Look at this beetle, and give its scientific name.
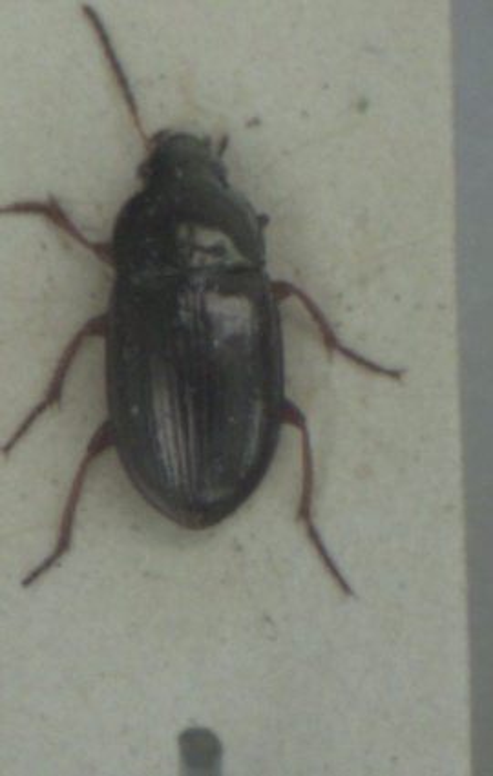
Amara anthobia
